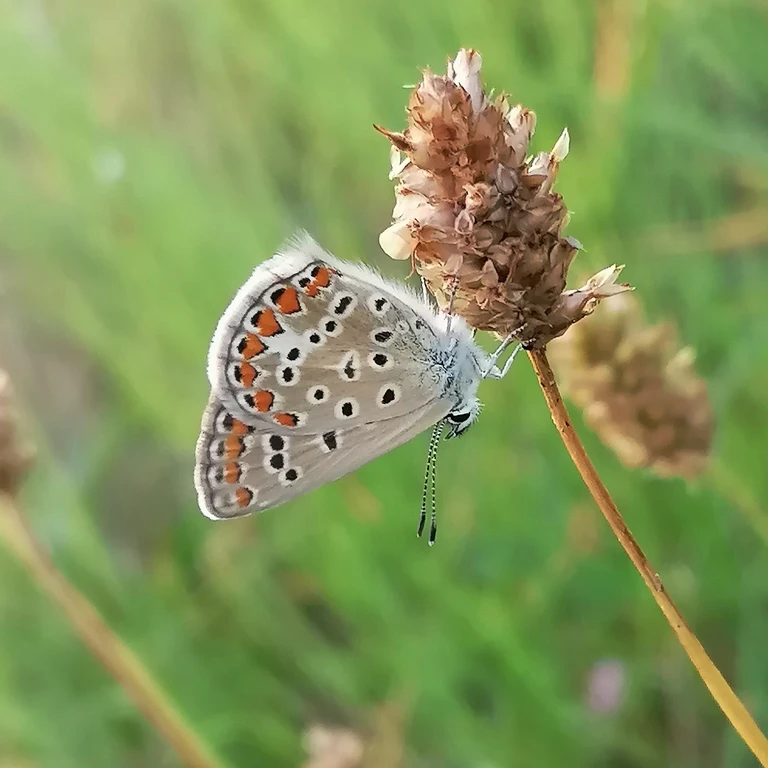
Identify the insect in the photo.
Polyommatus icarus
